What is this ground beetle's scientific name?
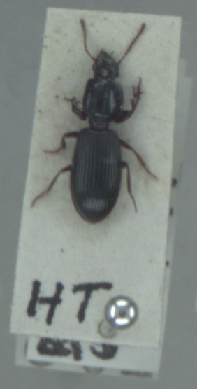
Clivina fossor
